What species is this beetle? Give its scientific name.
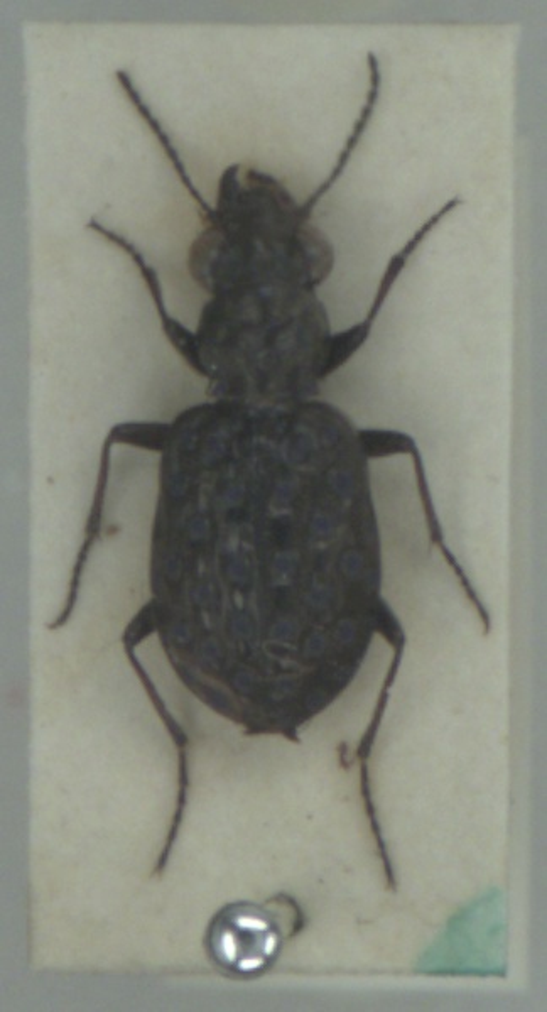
Elaphrus cupreus
